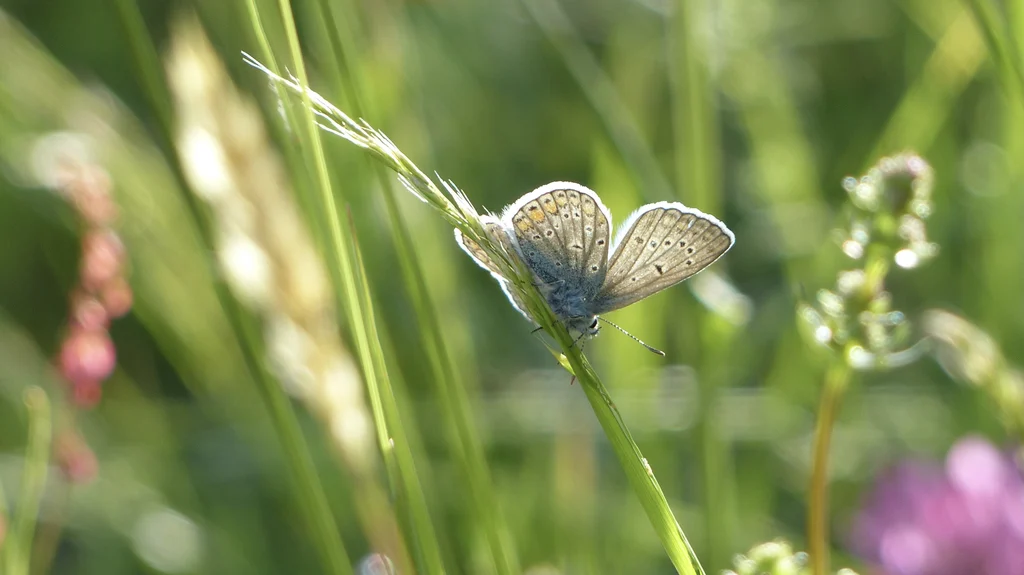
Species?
Polyommatus icarus
